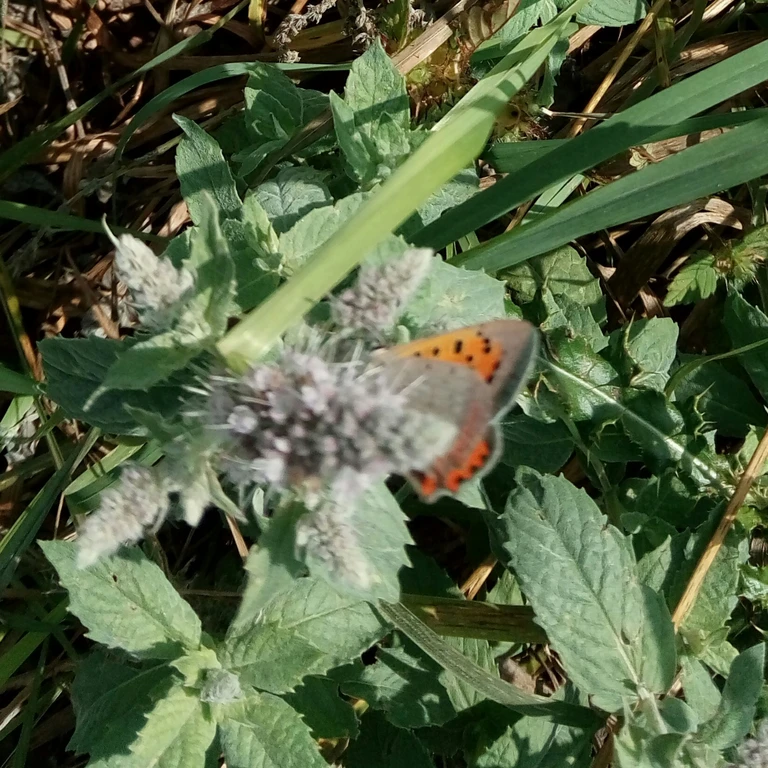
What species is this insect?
Lycaena phlaeas
